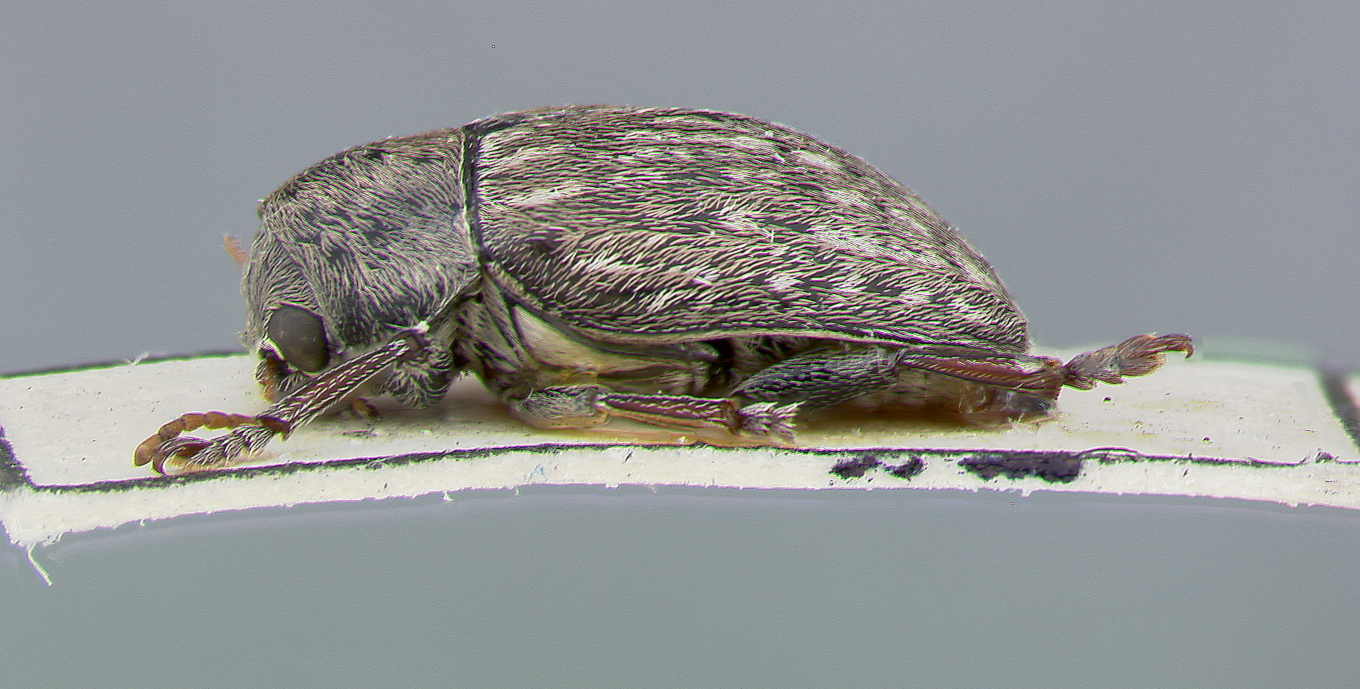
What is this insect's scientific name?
Glyptoscelis monrosi
